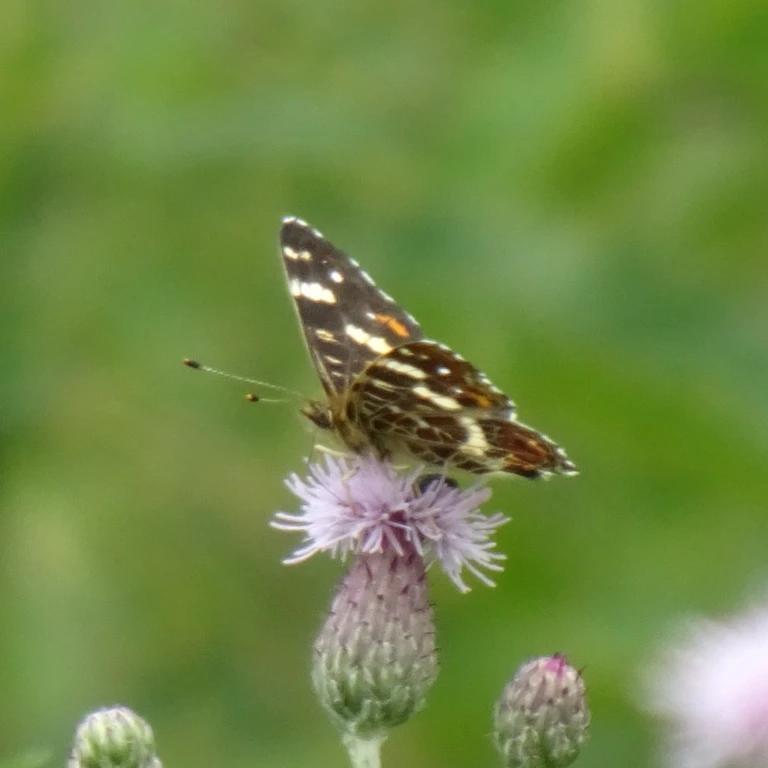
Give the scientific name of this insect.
Araschnia levana
